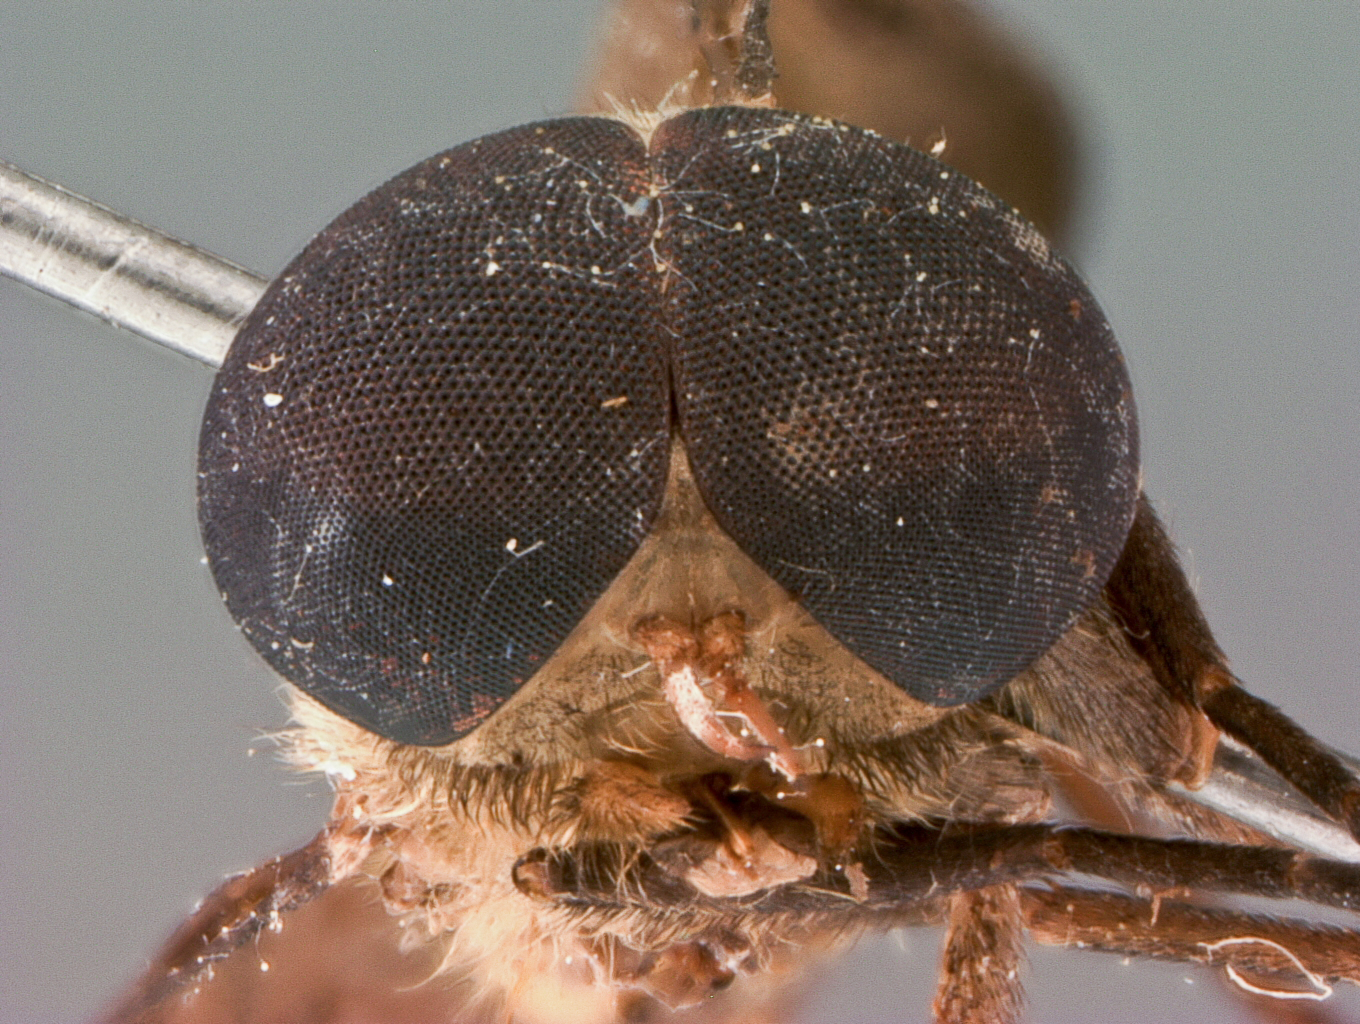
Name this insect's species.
Cydistomyia pilipennis
